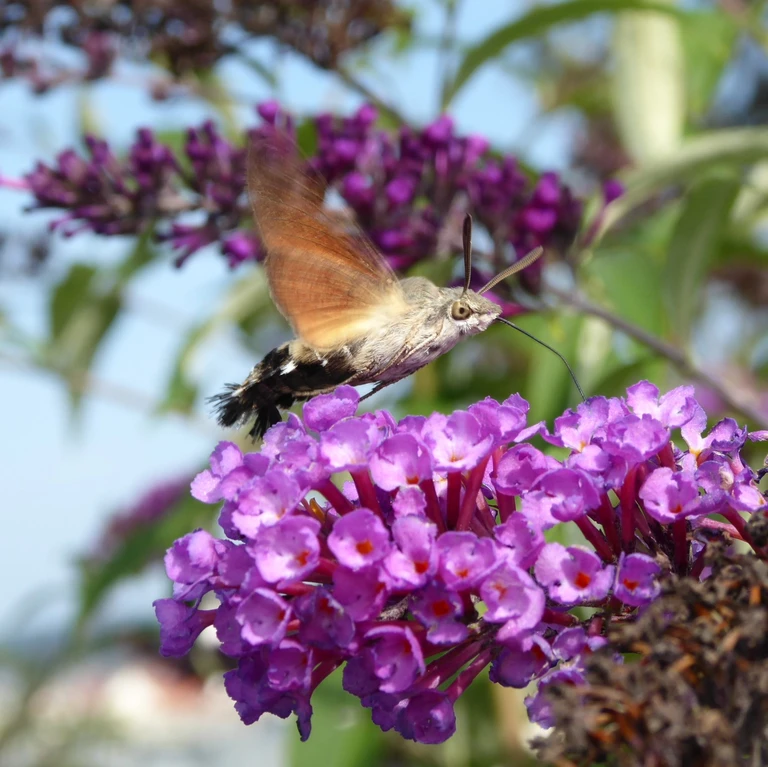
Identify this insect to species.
Macroglossum stellatarum
